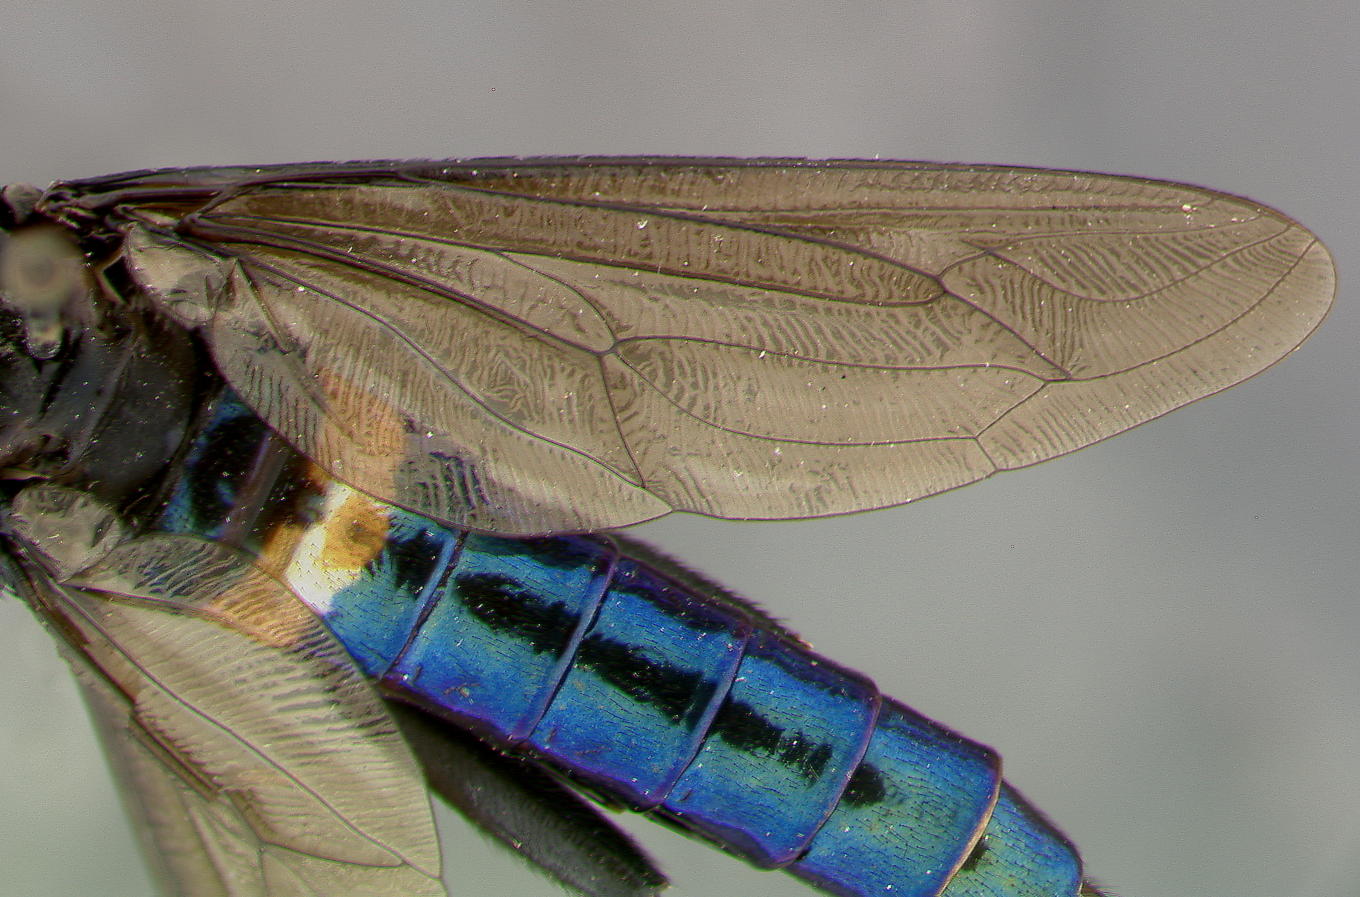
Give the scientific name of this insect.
Messiasia zikani
